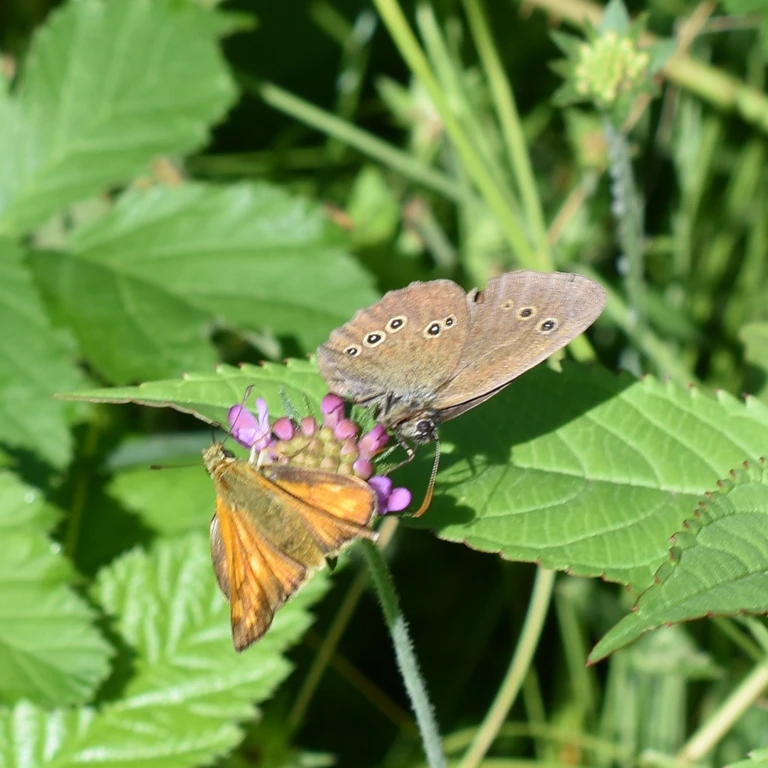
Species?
Aphantopus hyperantus
